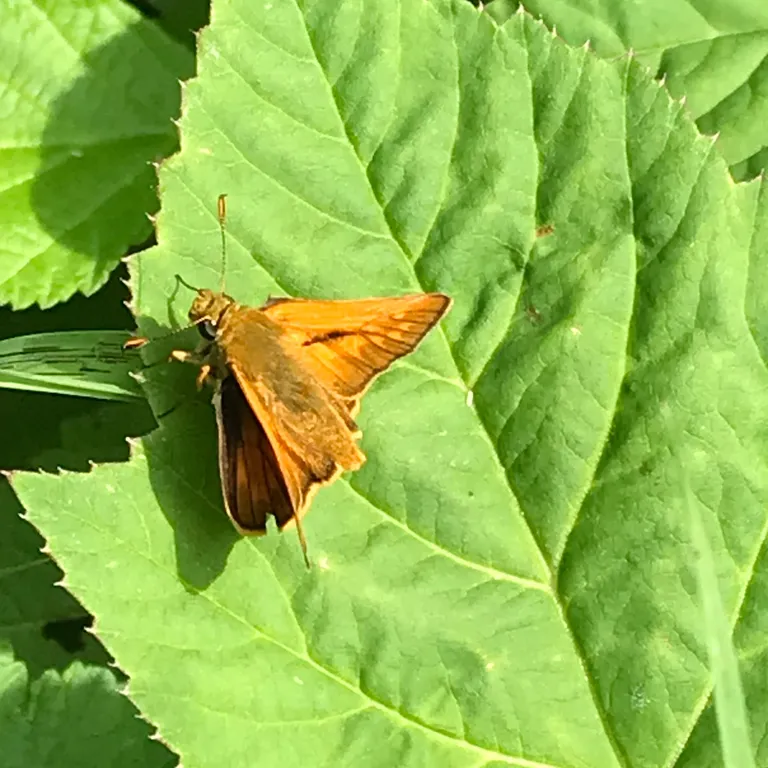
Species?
Ochlodes sylvanus (also Ochlodes venata)
